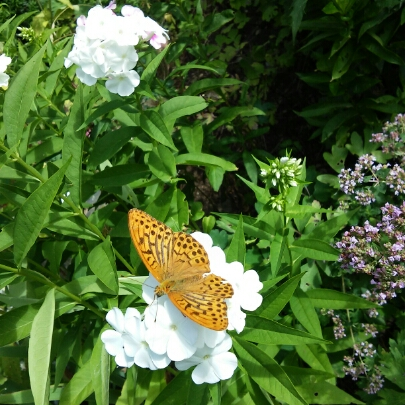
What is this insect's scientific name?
Argynnis paphia
